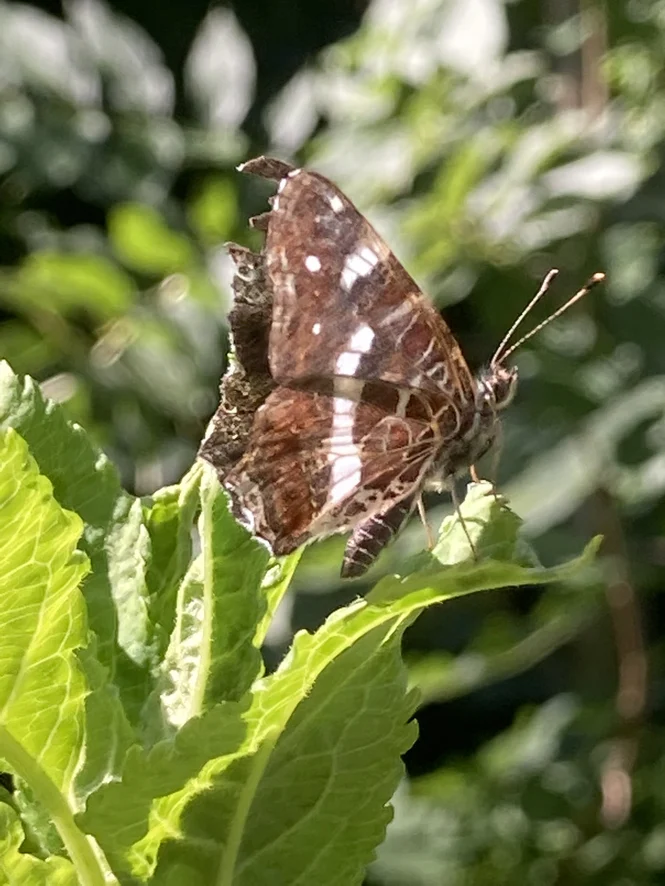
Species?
Araschnia levana
